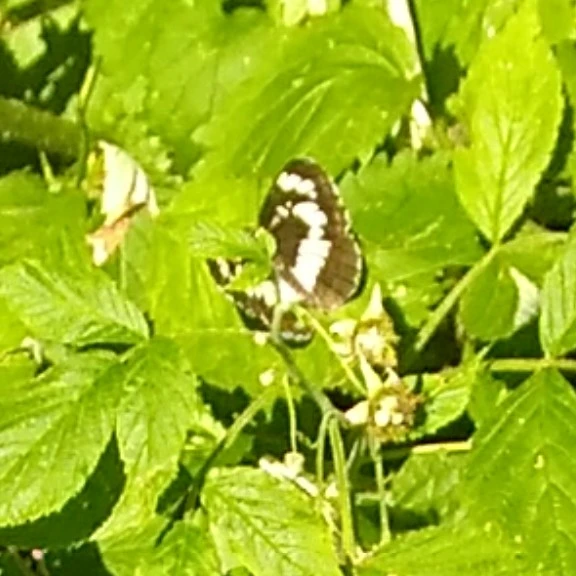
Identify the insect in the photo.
Neptis rivularis
